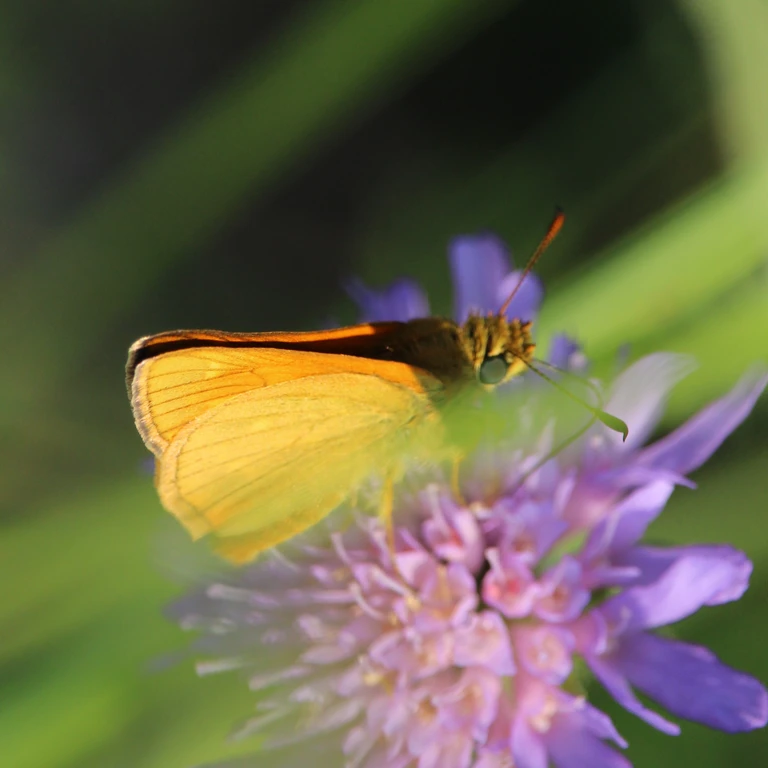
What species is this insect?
Ochlodes sylvanus (also Ochlodes venata)
